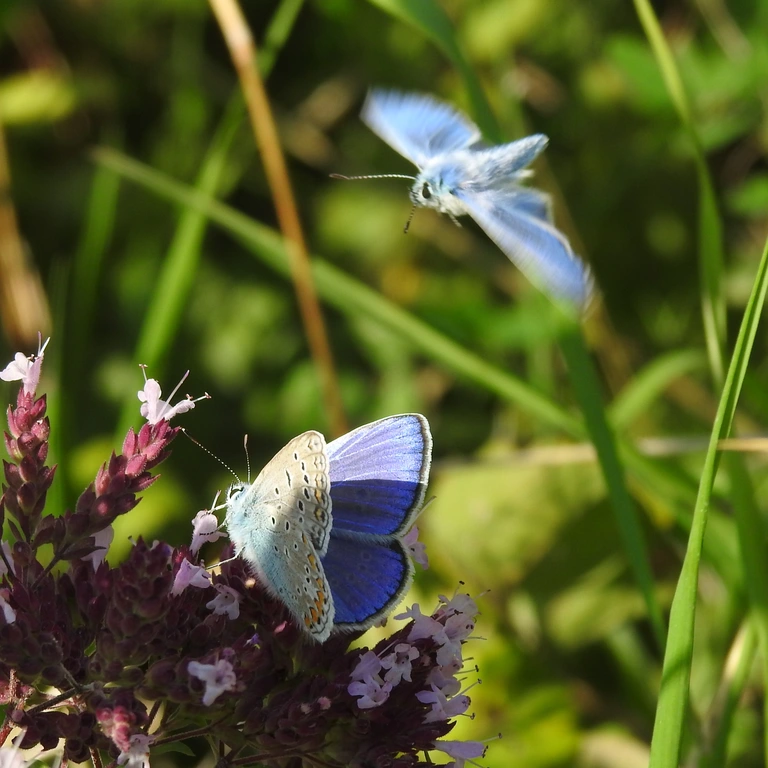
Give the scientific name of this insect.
Polyommatus icarus
